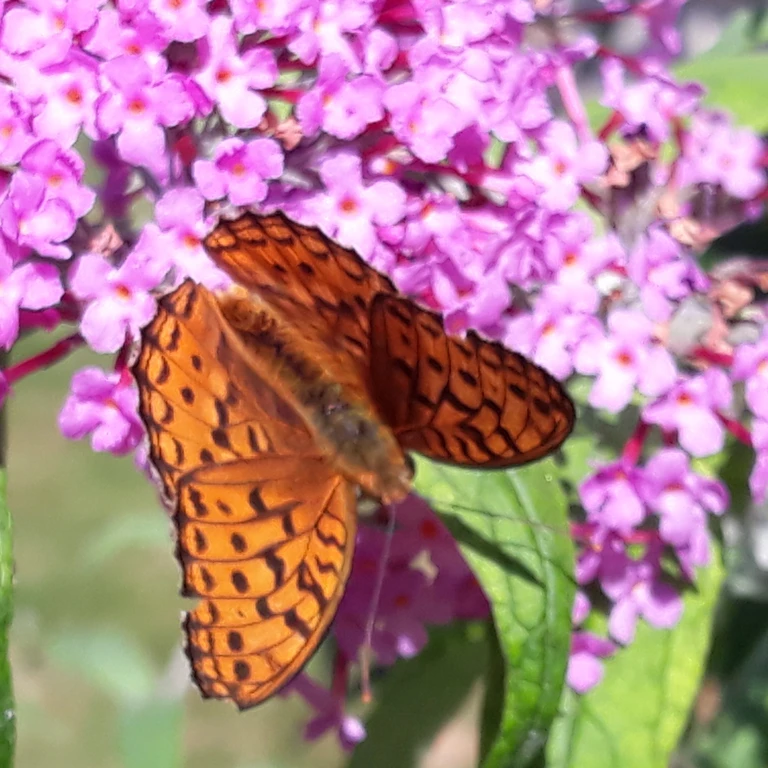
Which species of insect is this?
Fabriciana adippe
